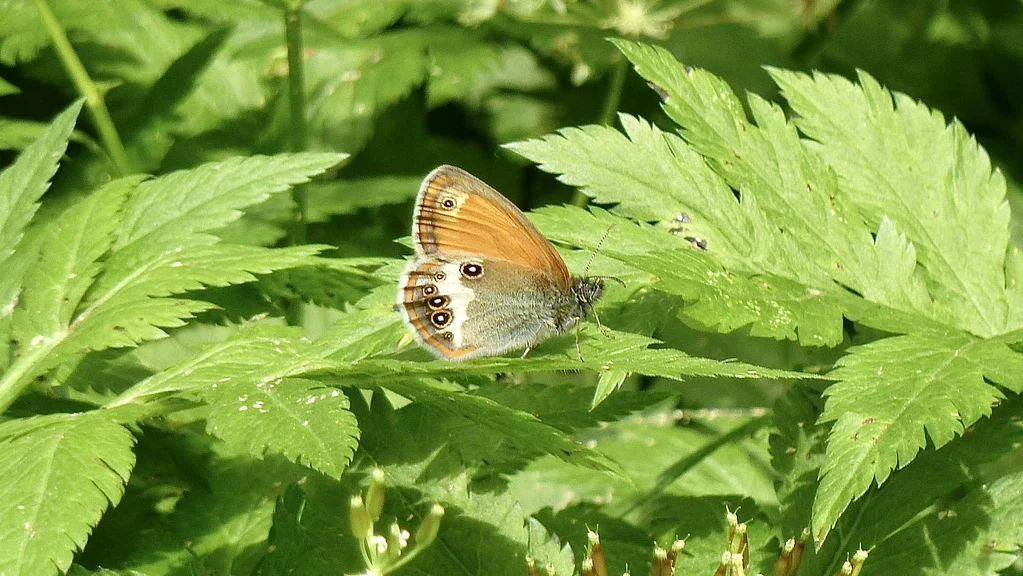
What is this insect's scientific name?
Coenonympha arcania
